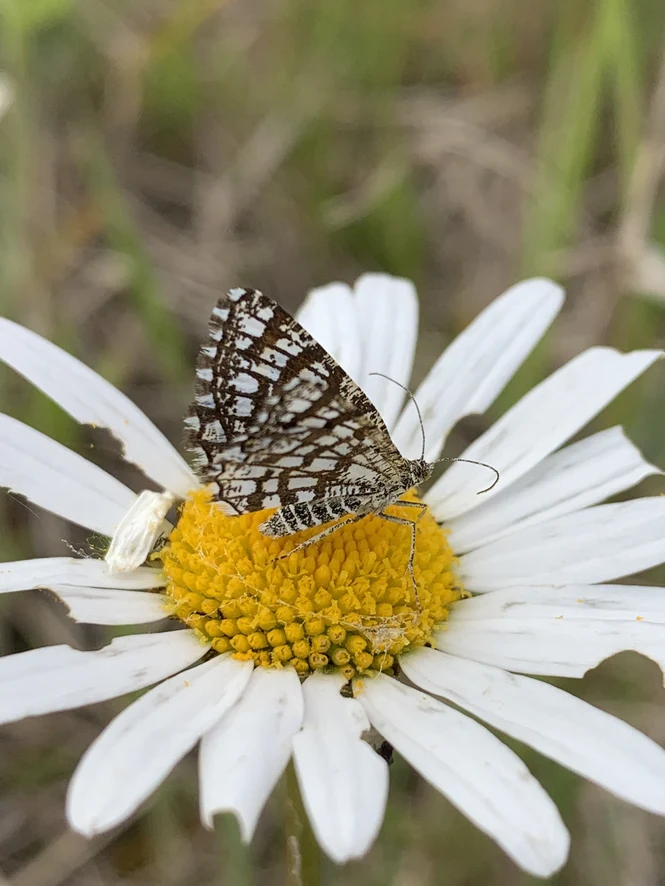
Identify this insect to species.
Chiasmia clathrata
